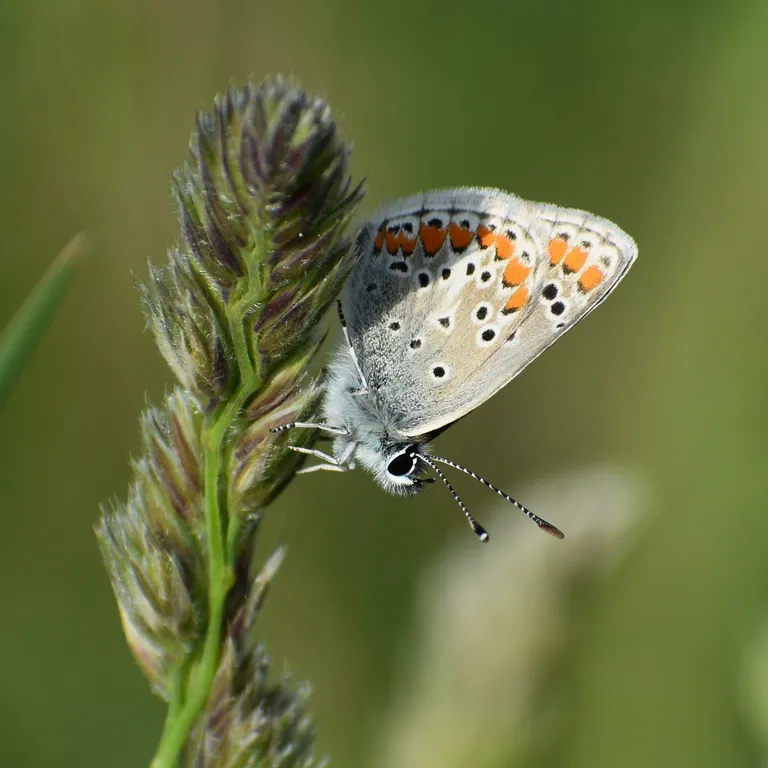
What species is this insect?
Aricia agestis/artaxerxes
